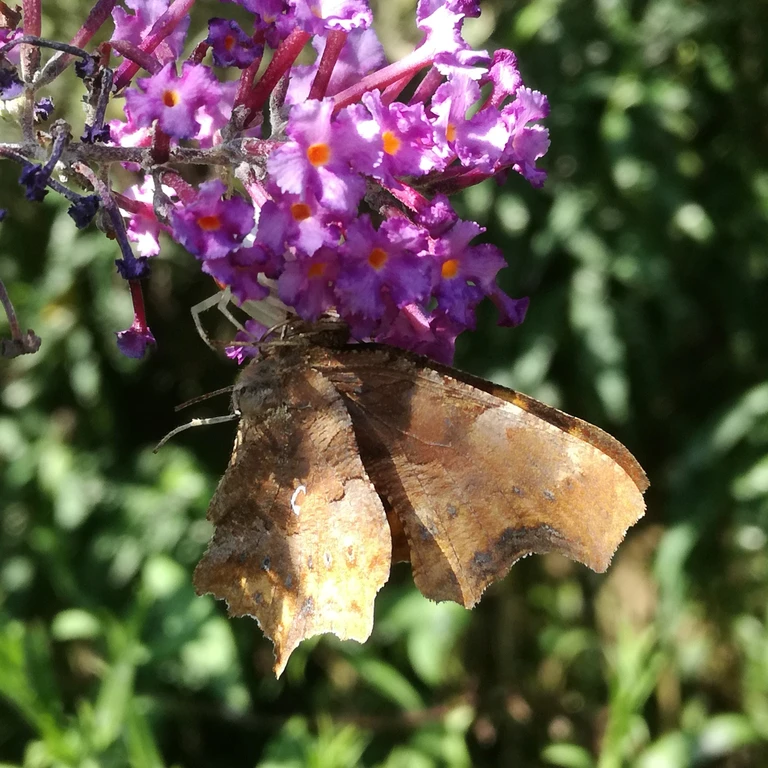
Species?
Polygonia c-album
